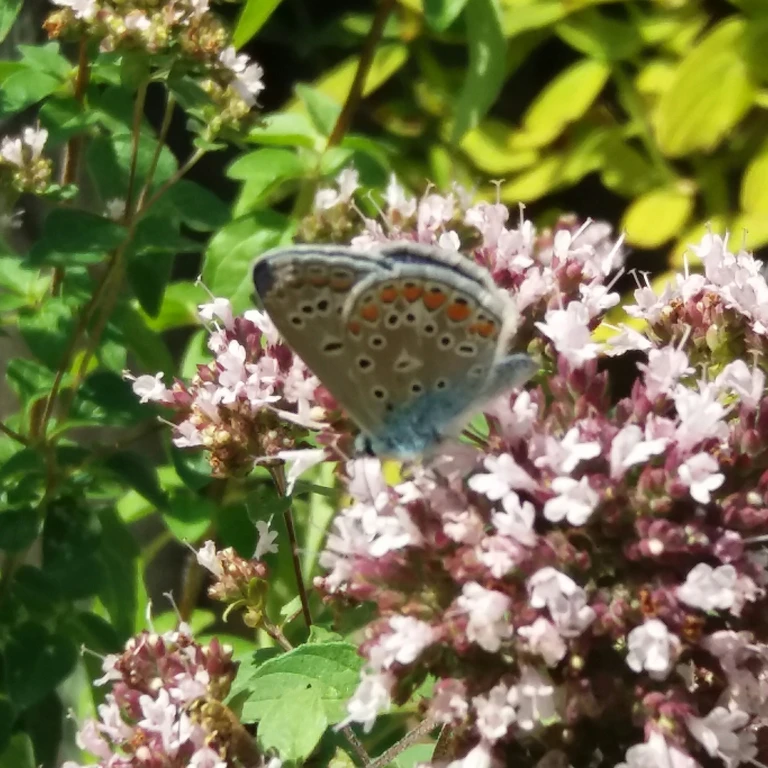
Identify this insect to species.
Polyommatus icarus
